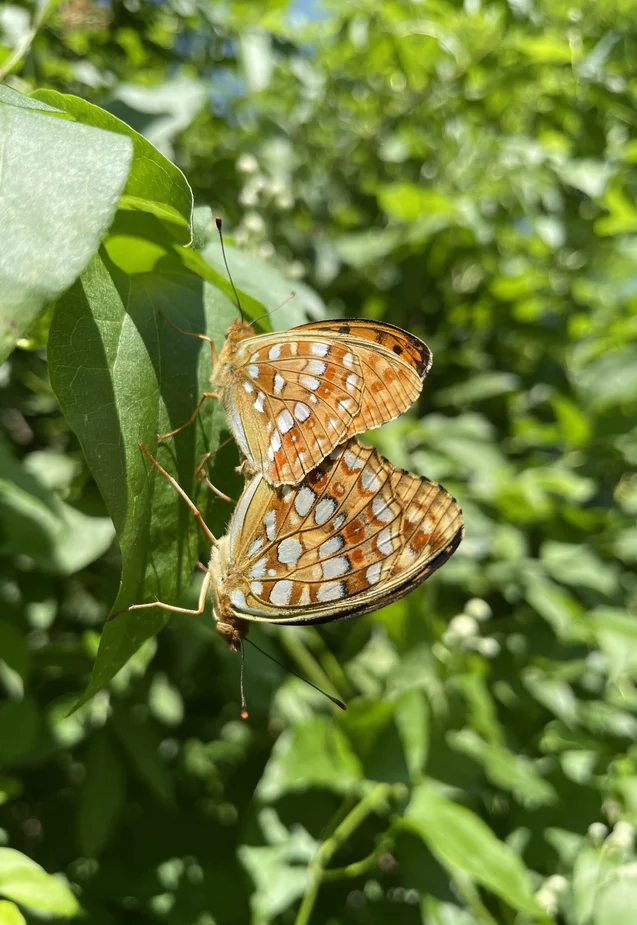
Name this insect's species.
Fabriciana adippe
